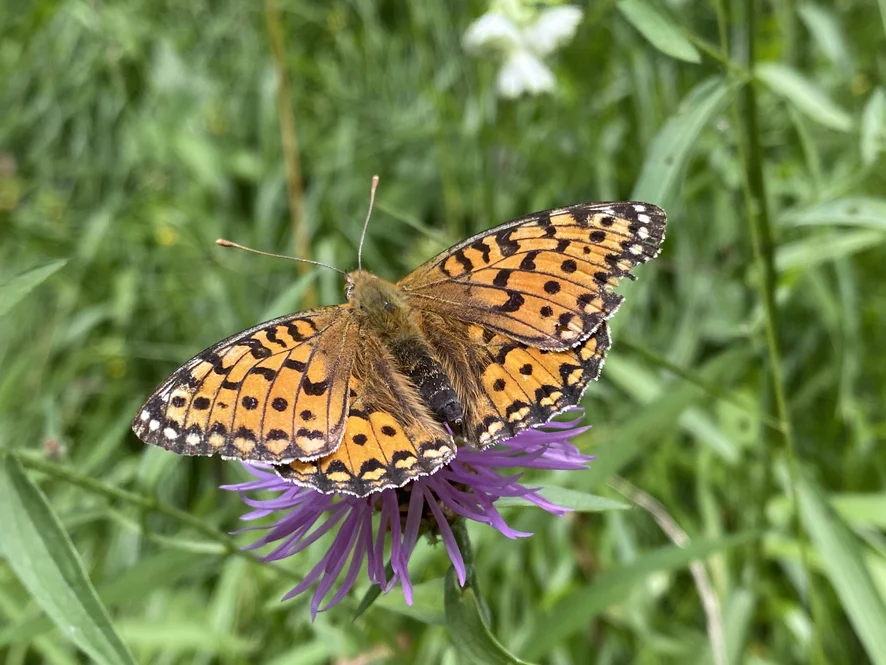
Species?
Speyeria aglaja
